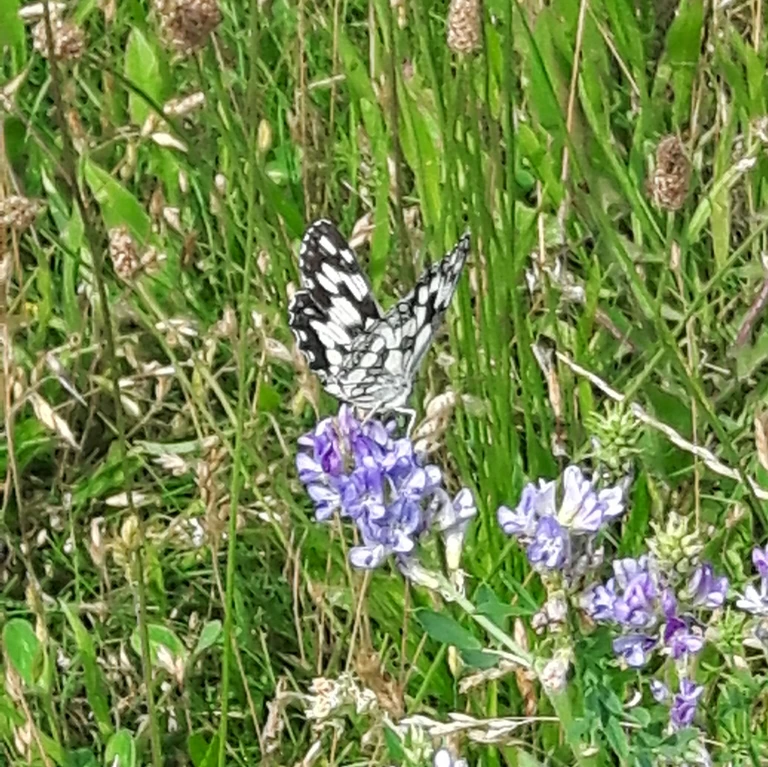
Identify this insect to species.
Melanargia galathea
